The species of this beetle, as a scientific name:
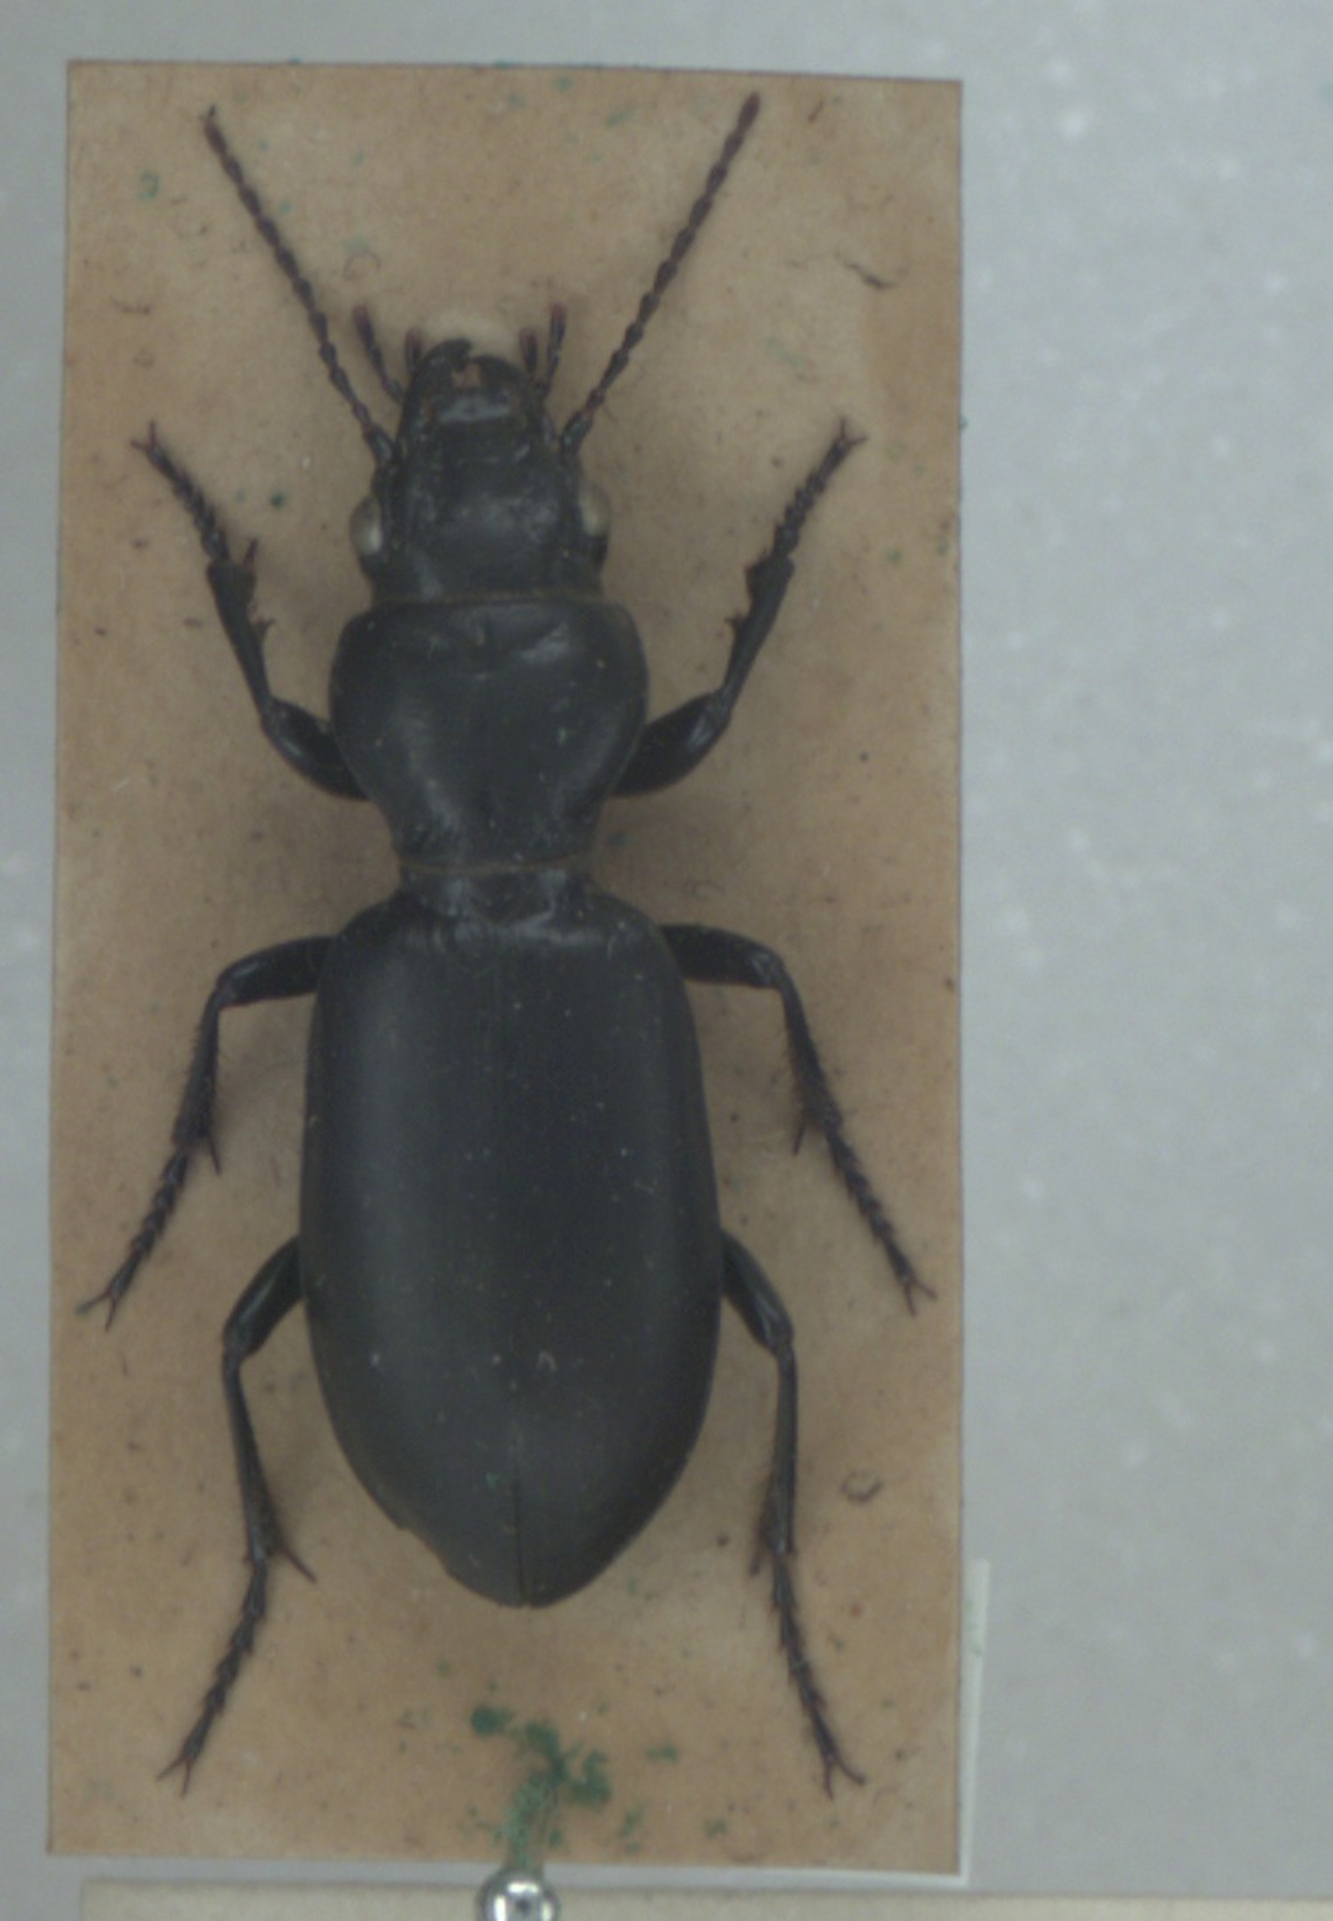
Broscus cephalotes
